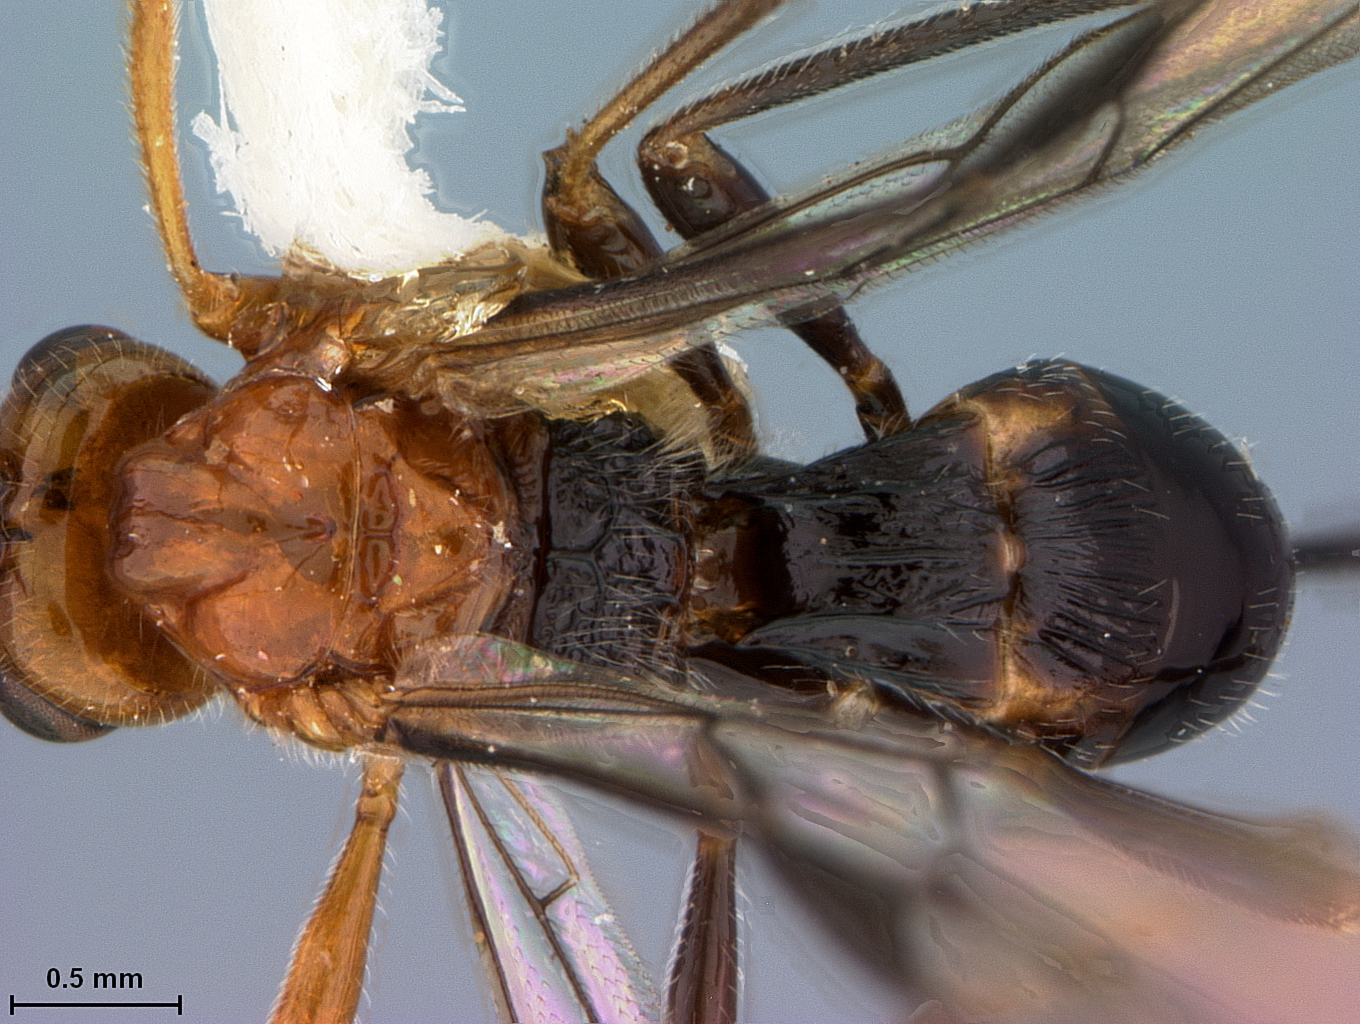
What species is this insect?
Opius angaleti
